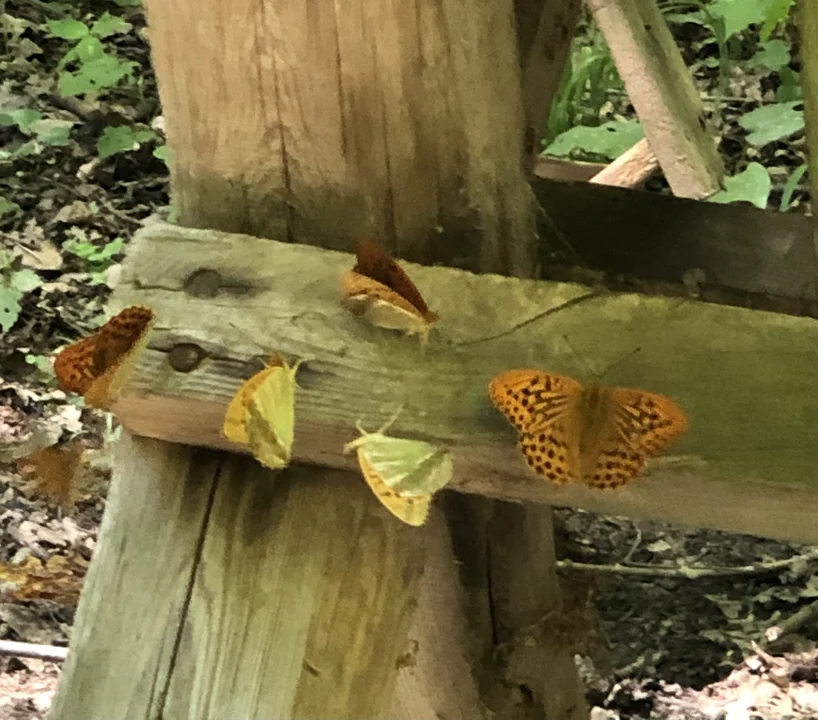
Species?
Argynnis paphia
